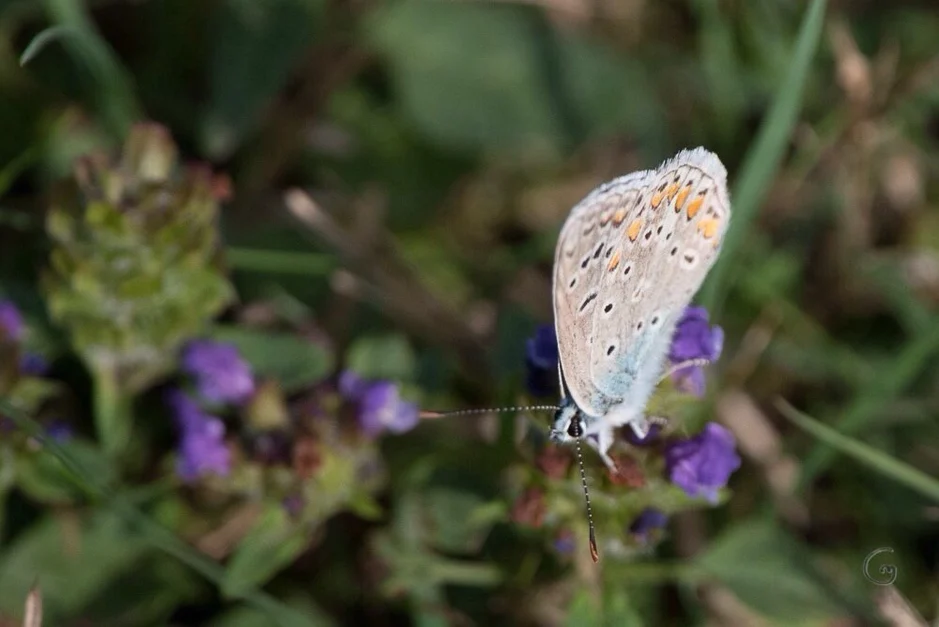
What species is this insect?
Polyommatus icarus
